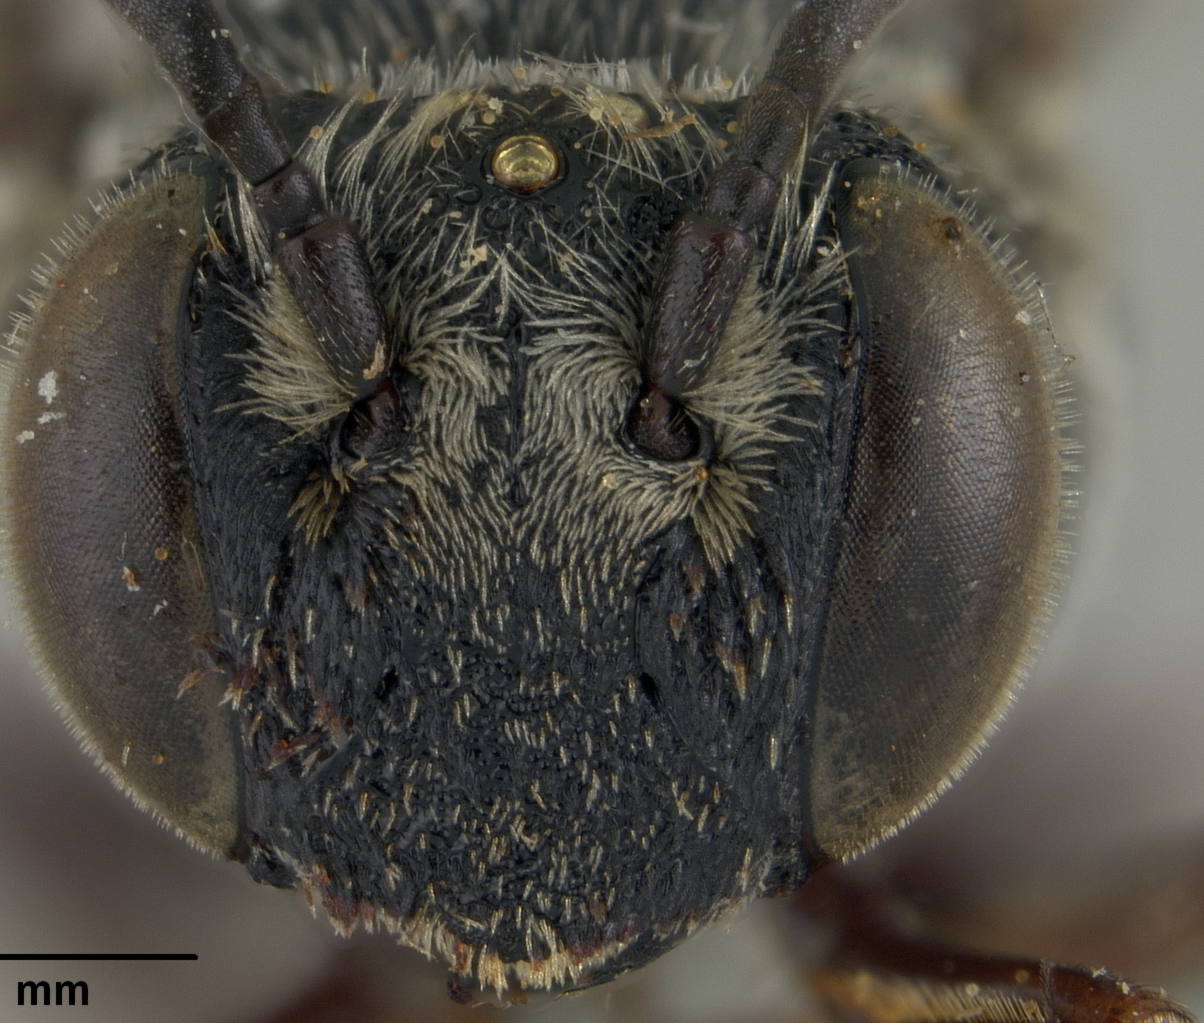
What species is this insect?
Coelioxys banksi
